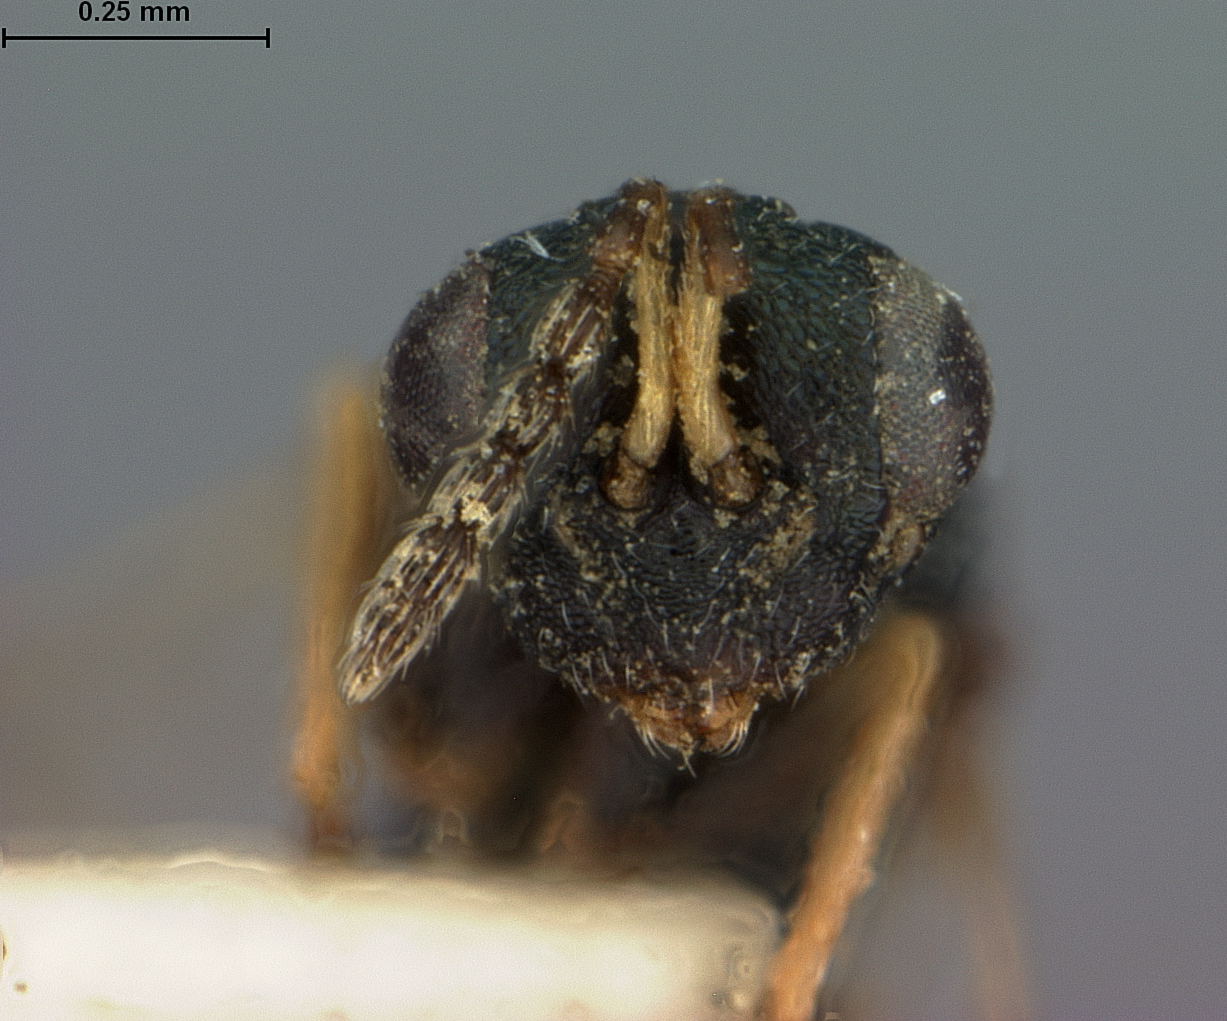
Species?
Euderus columbiana
